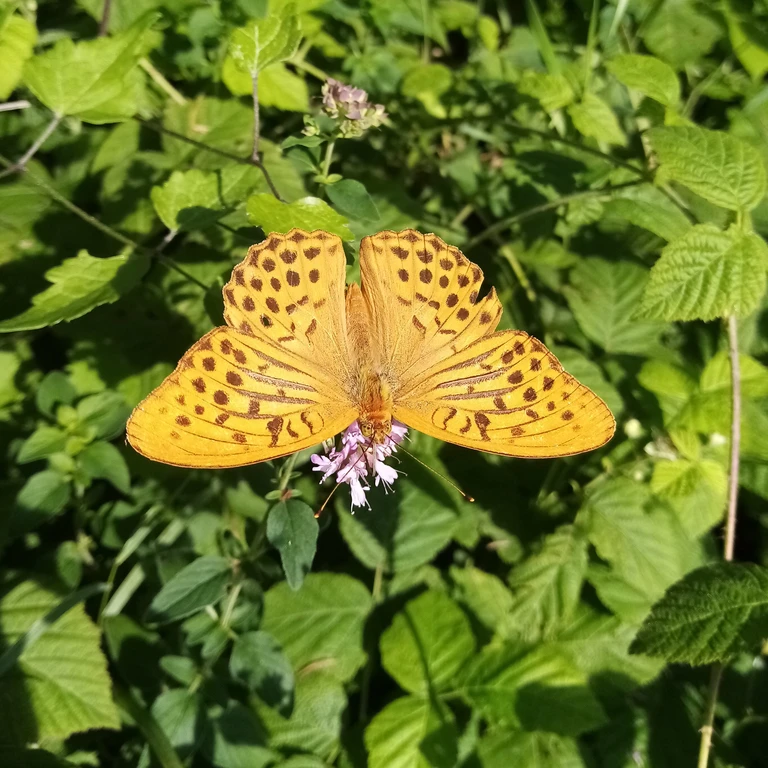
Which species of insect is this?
Argynnis paphia
